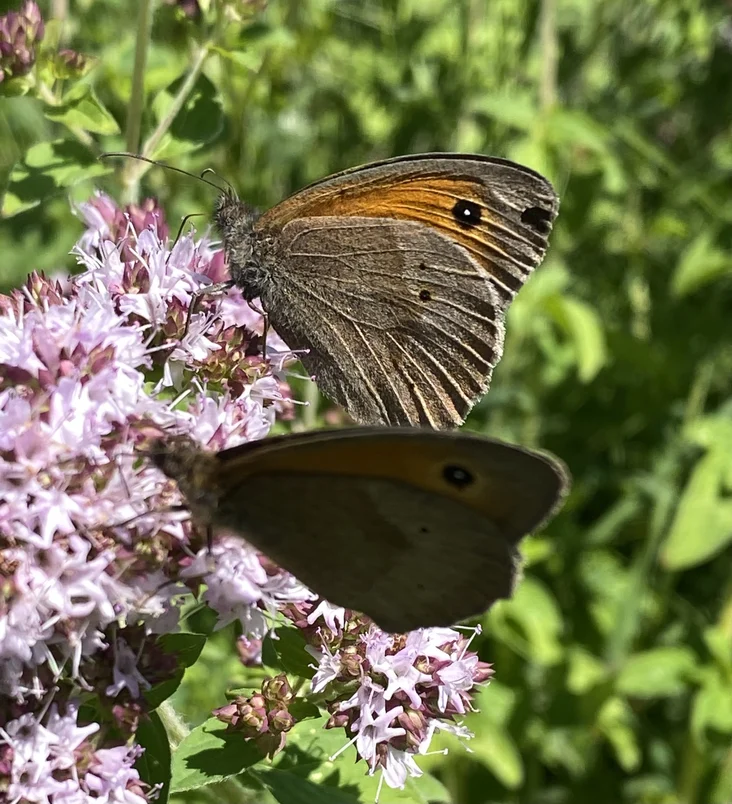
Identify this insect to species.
Maniola jurtina
